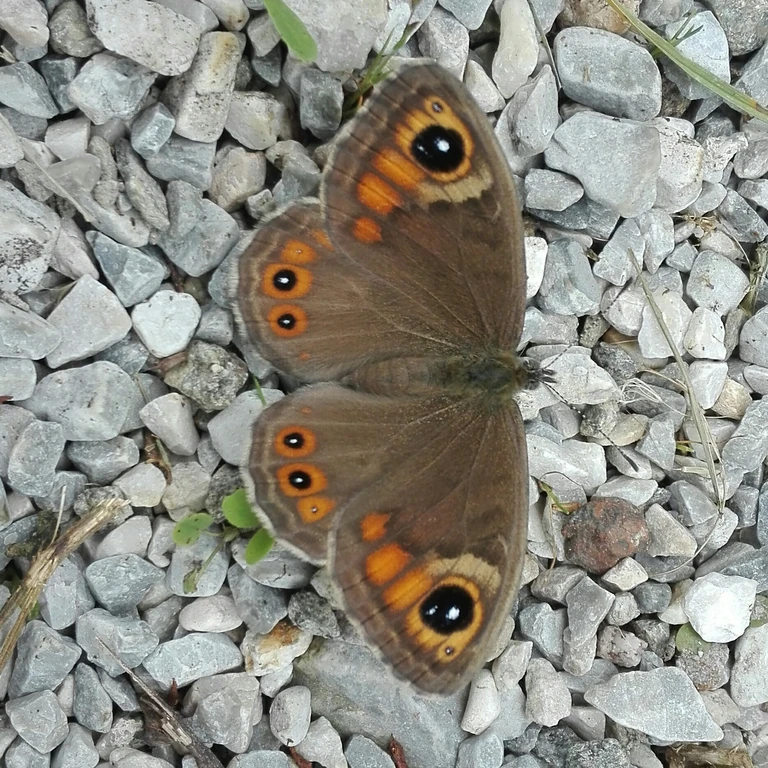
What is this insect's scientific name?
Lasiommata maera (also Pararge maera)
